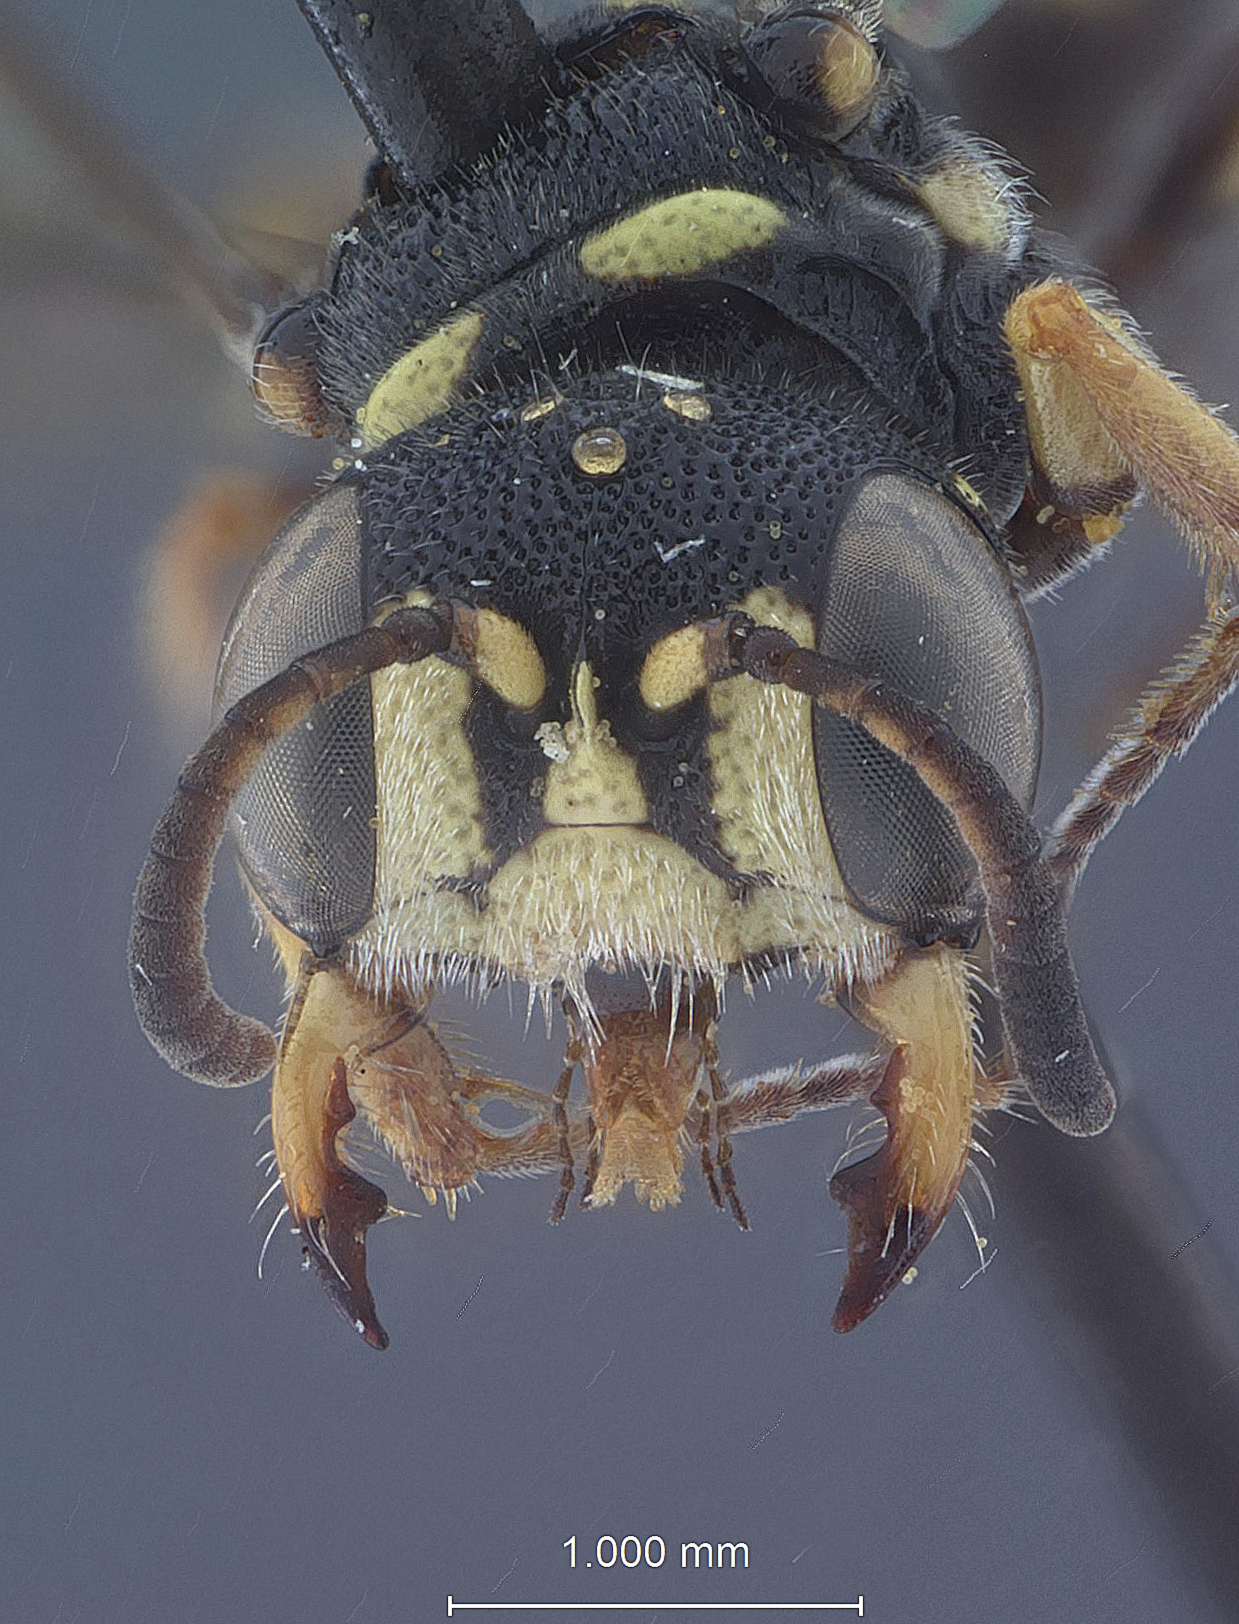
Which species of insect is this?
Cerceris finitima
